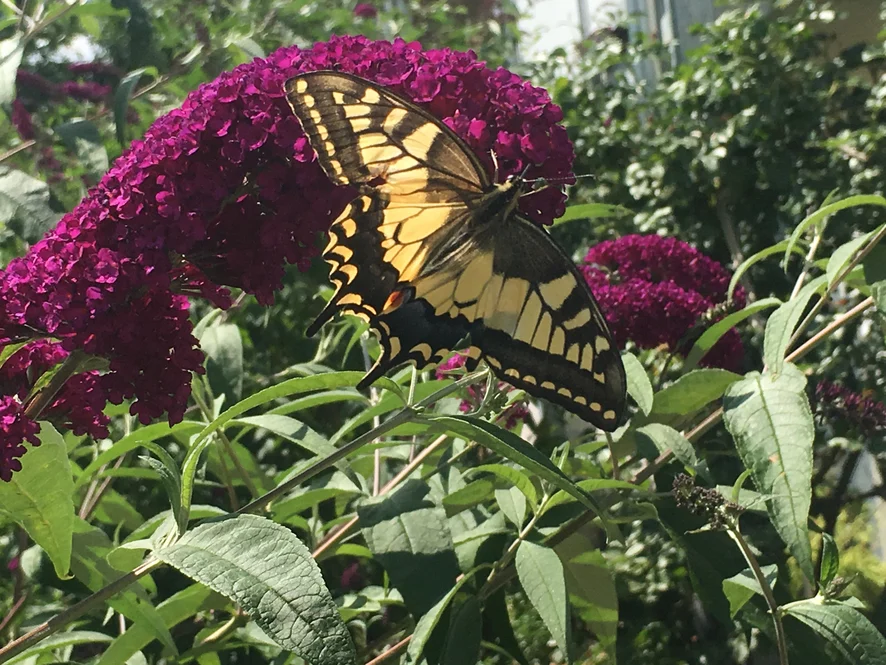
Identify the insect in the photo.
Papilio machaon
